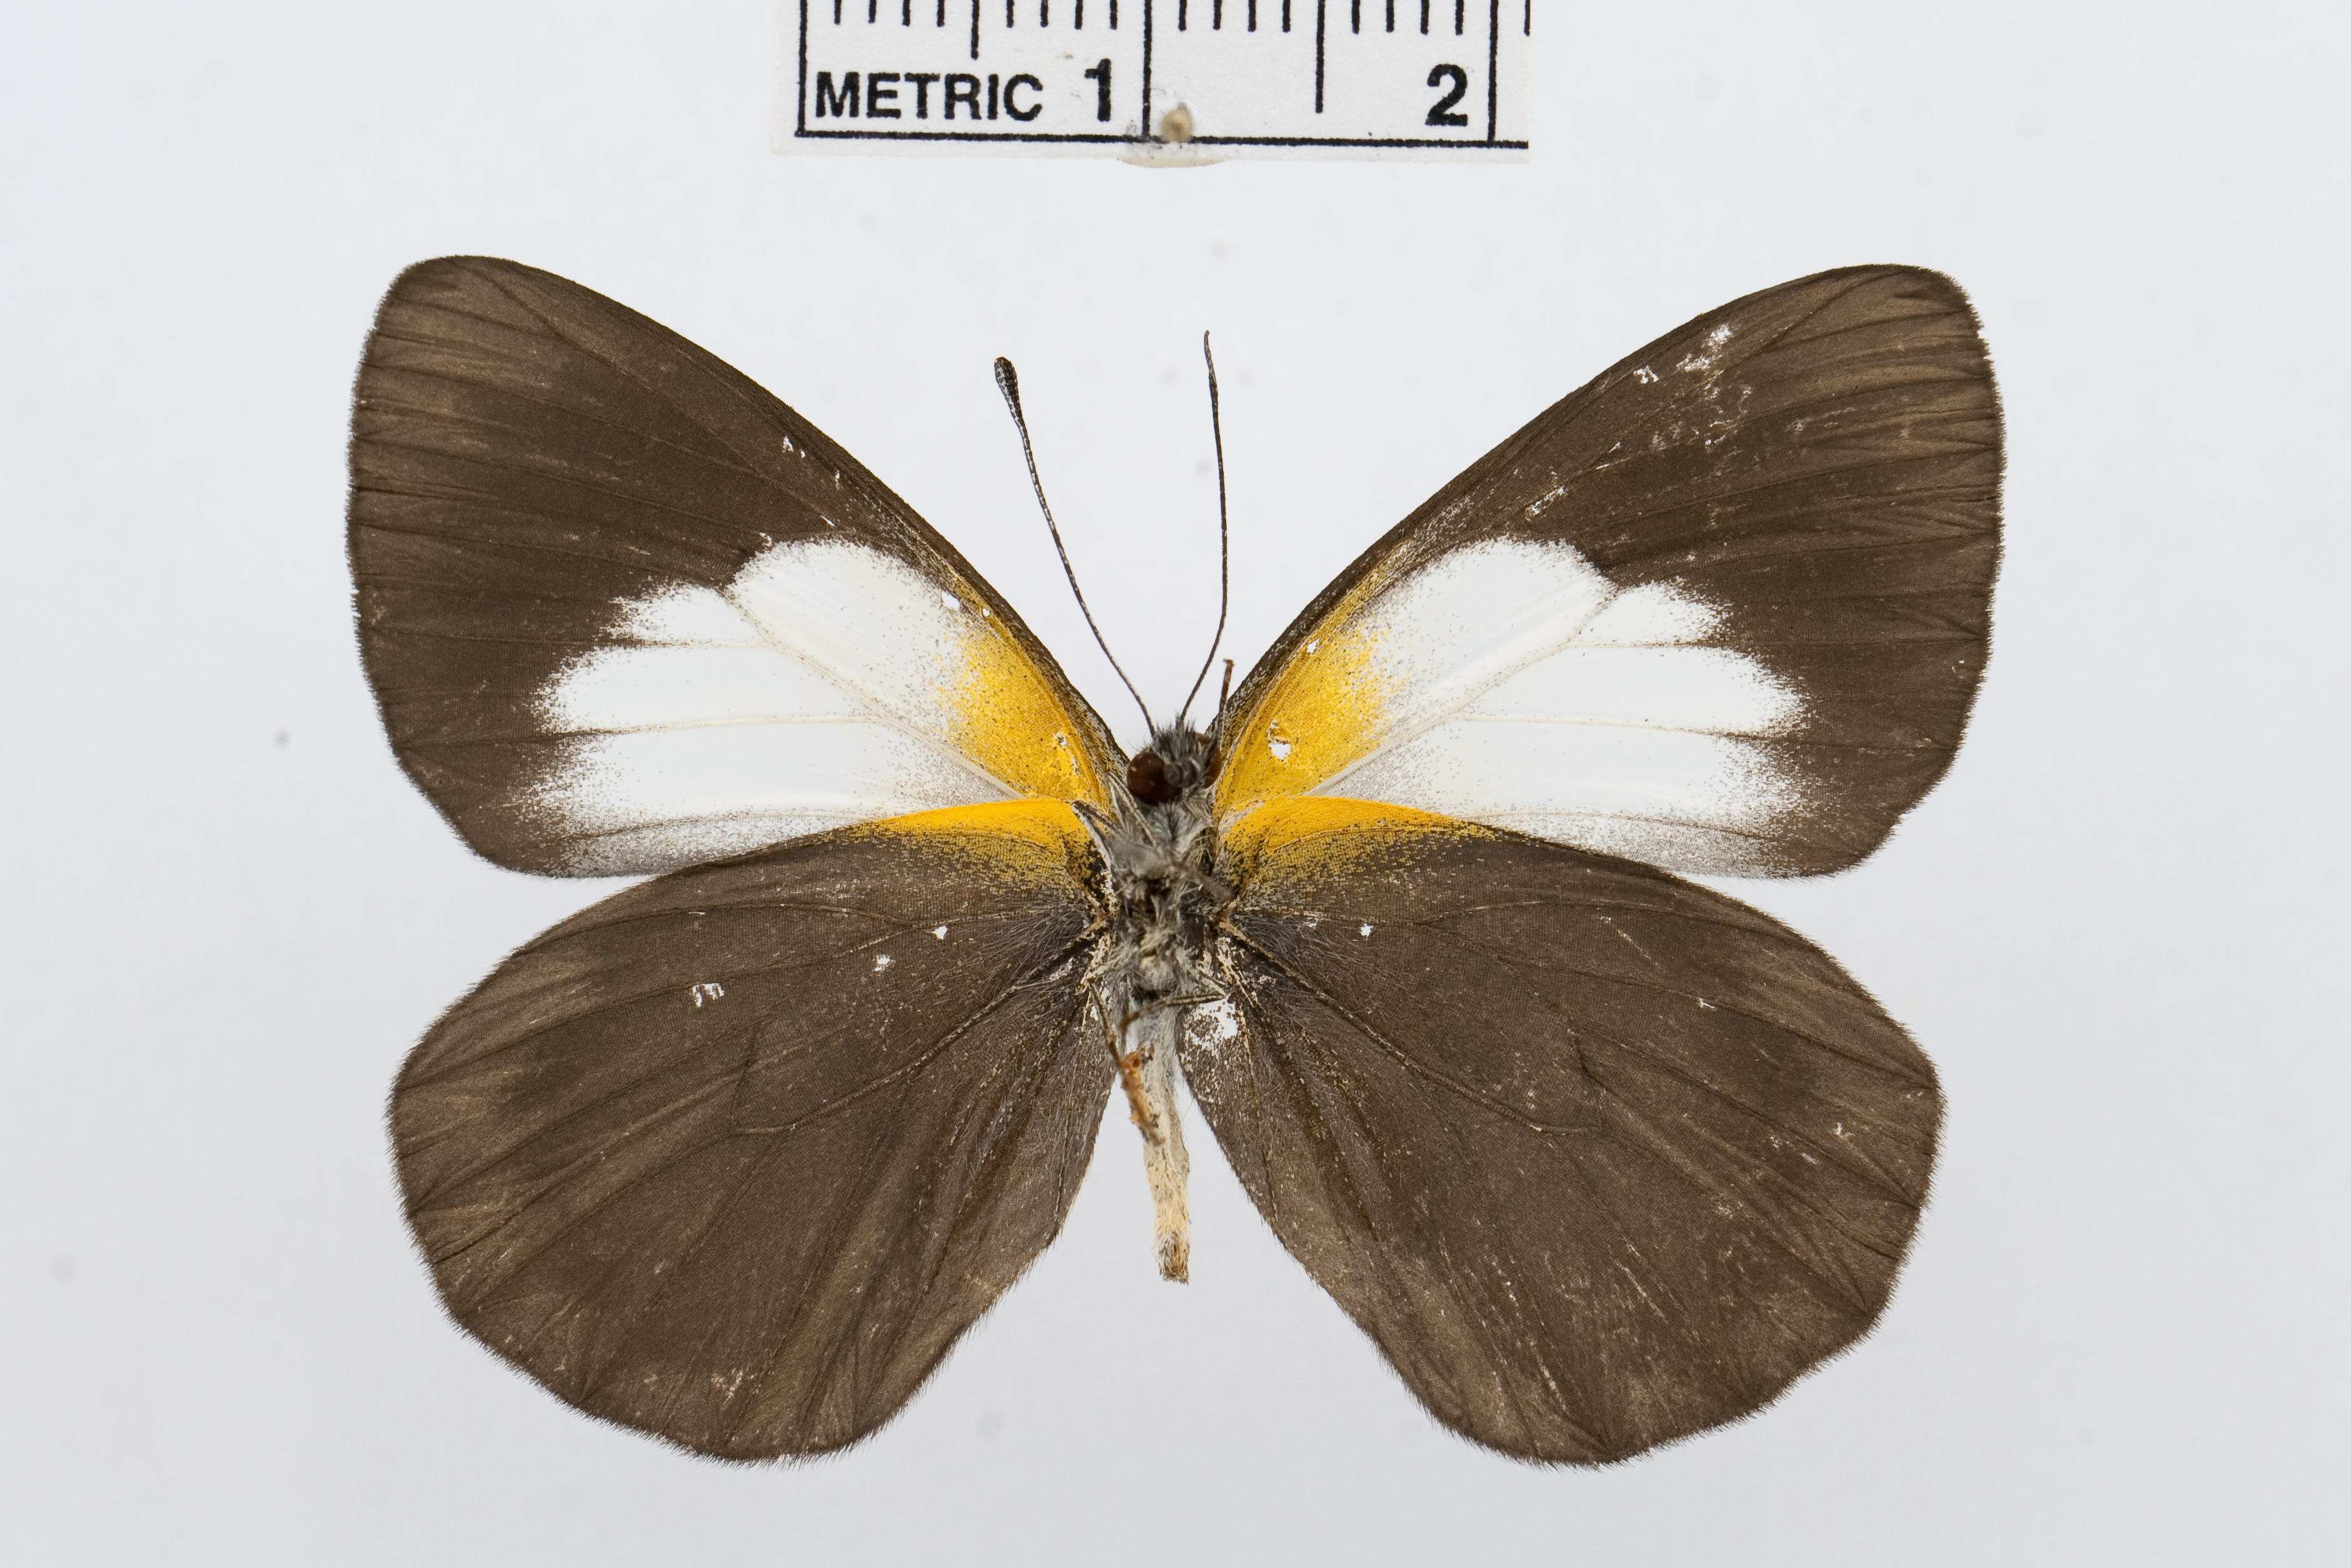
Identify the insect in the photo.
Belenois raffrayi
